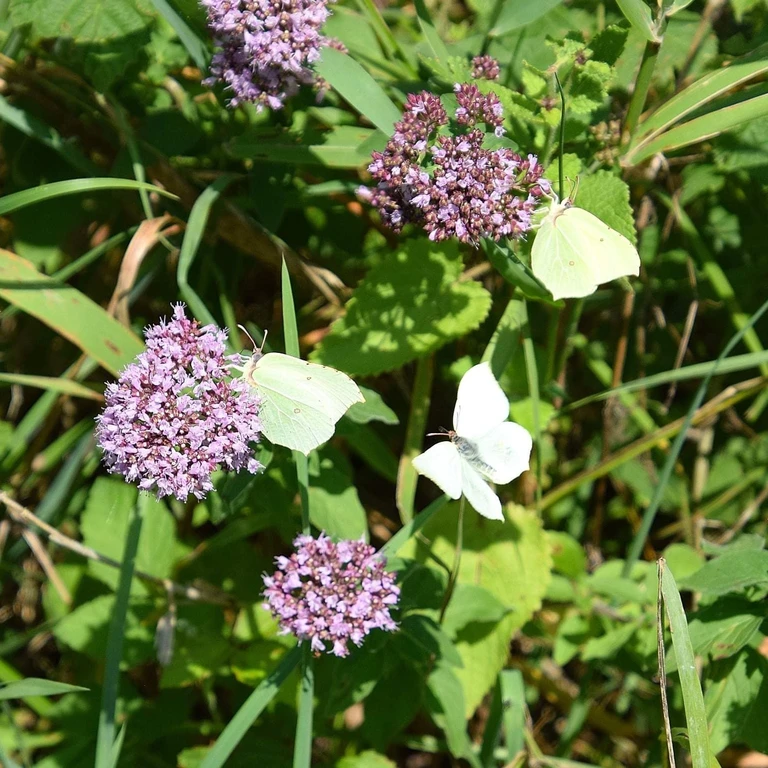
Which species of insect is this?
Gonepteryx rhamni
